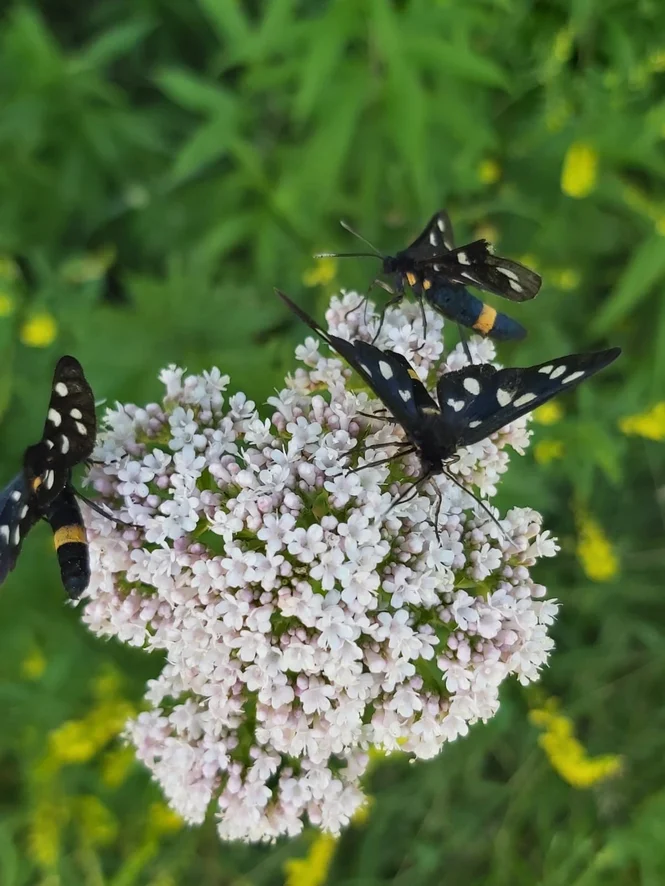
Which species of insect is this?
Amata phegea
